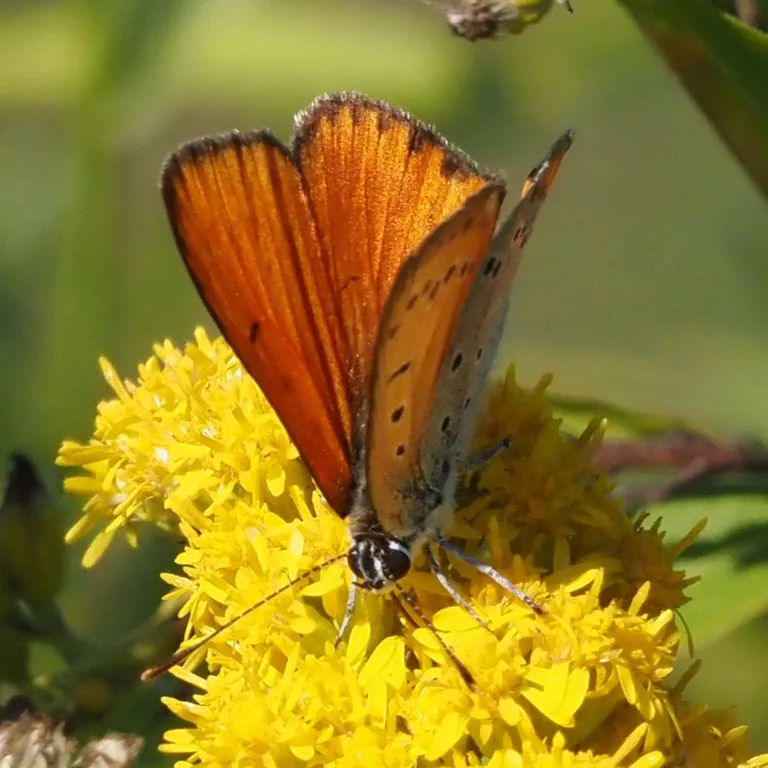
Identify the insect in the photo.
Lycaena dispar
